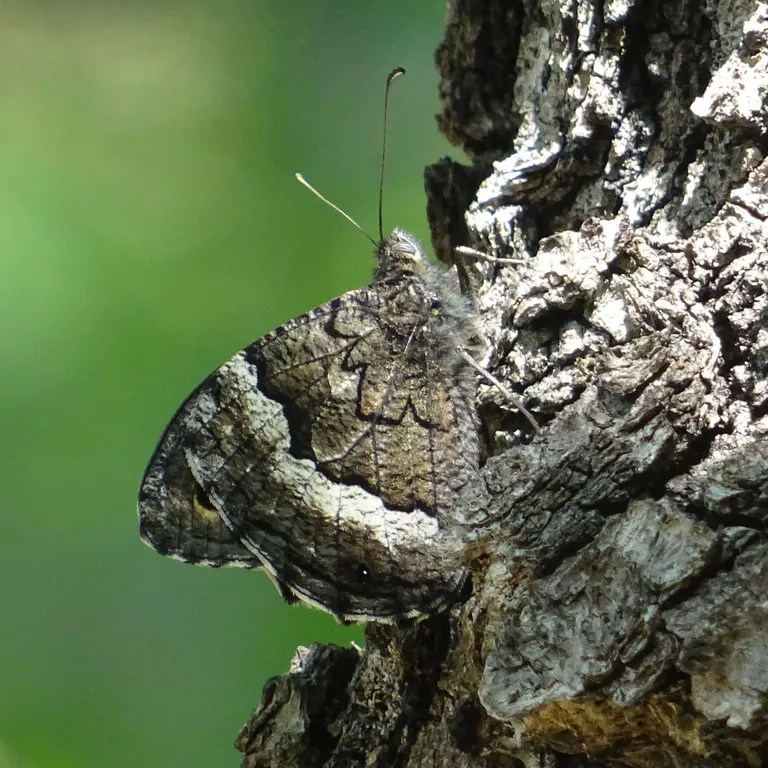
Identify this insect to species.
Hipparchia fagi
